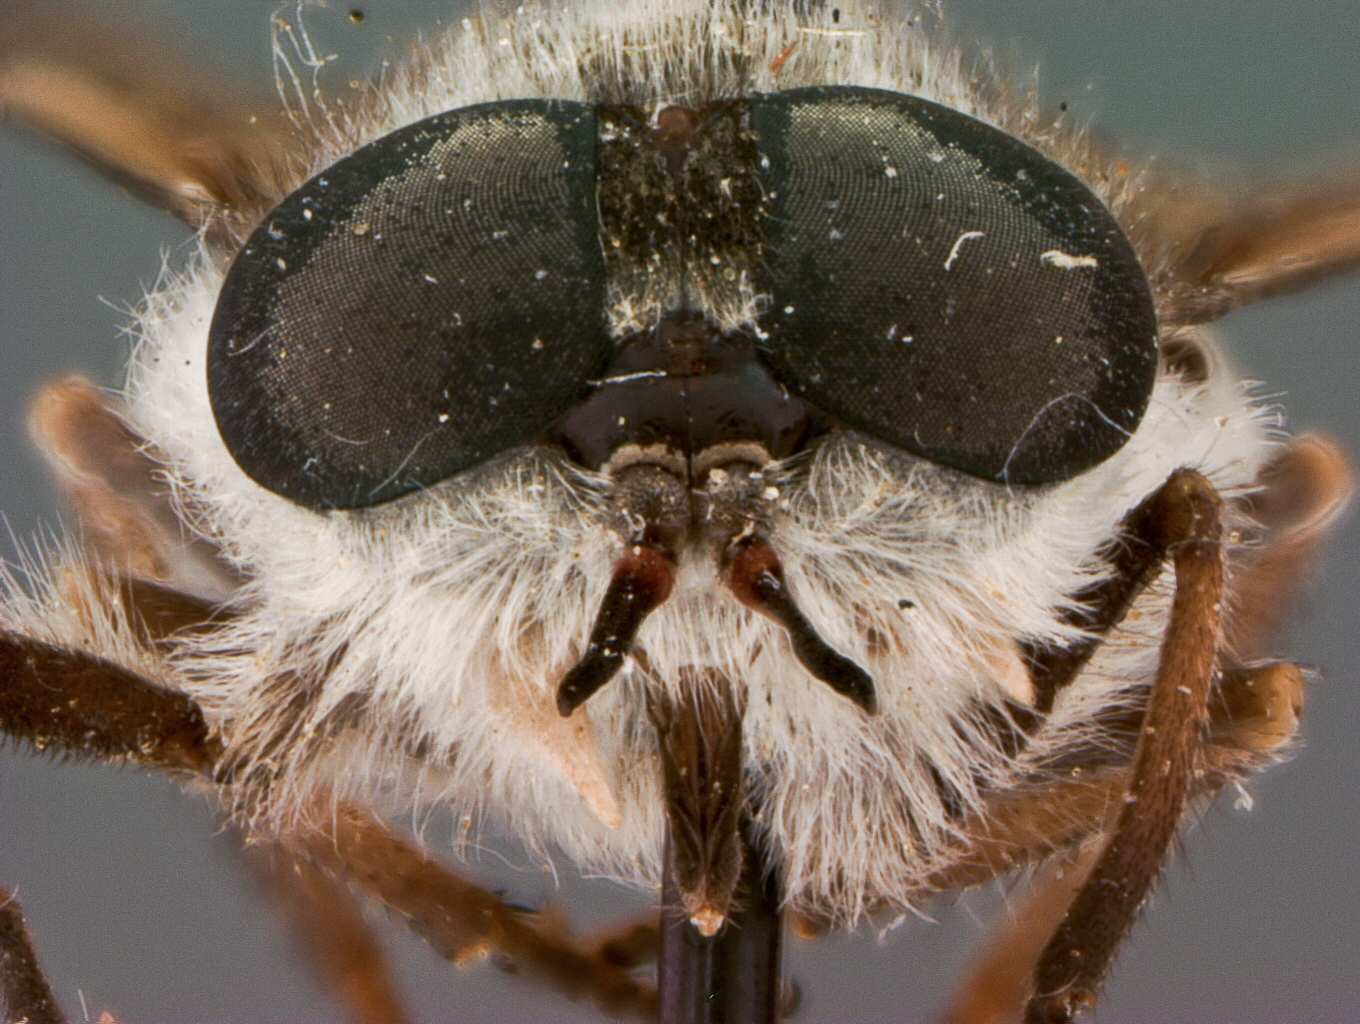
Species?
Hybomitra nigricans (also Tabanus oklahomensis)
